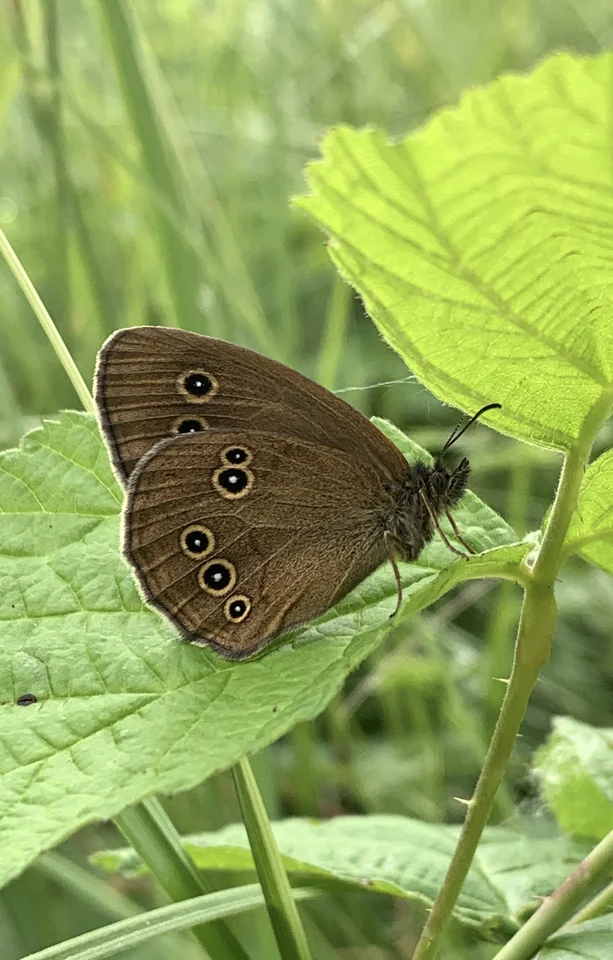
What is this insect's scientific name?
Aphantopus hyperantus
